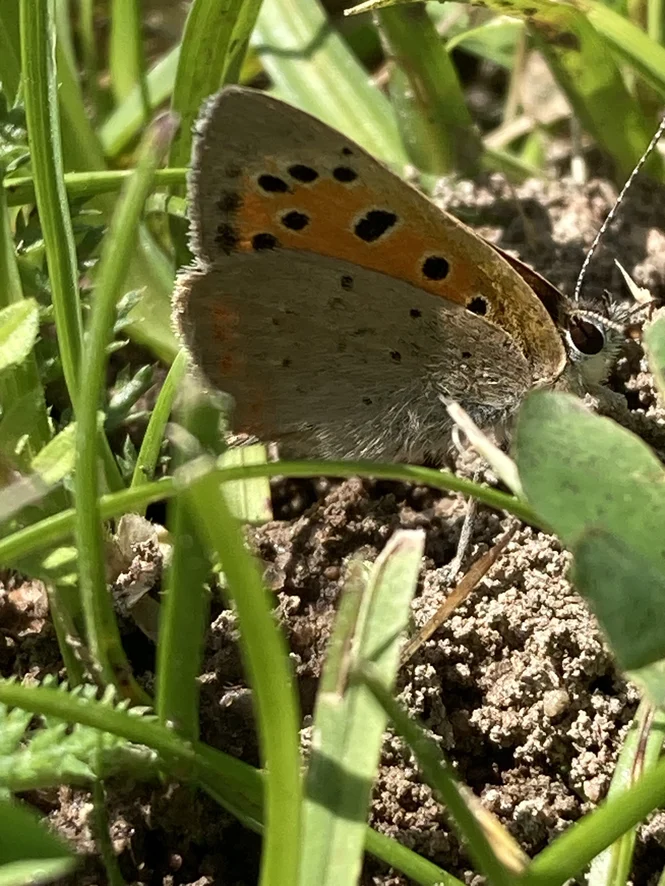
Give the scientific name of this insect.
Lycaena phlaeas
